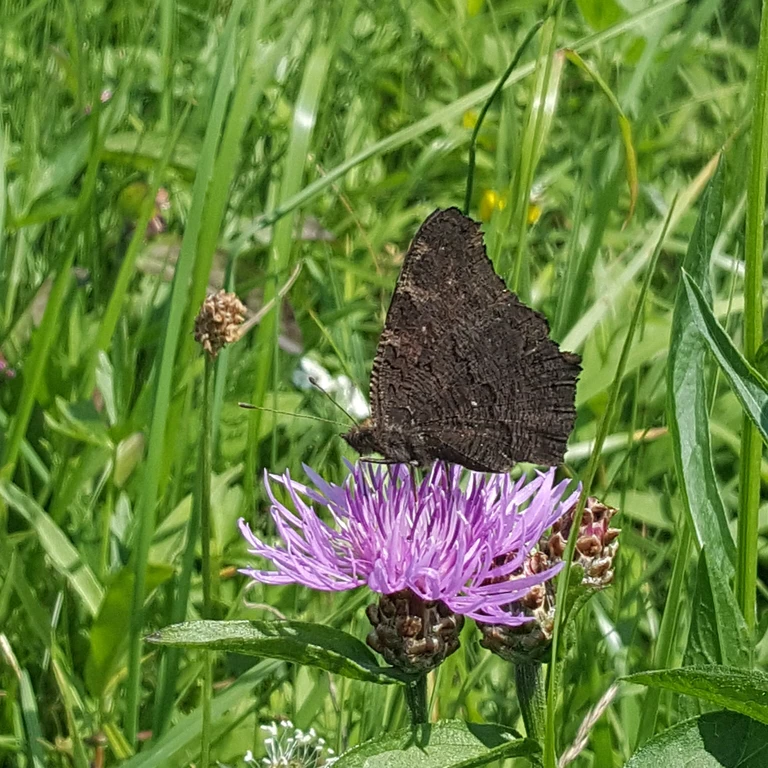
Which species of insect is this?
Aglais io
